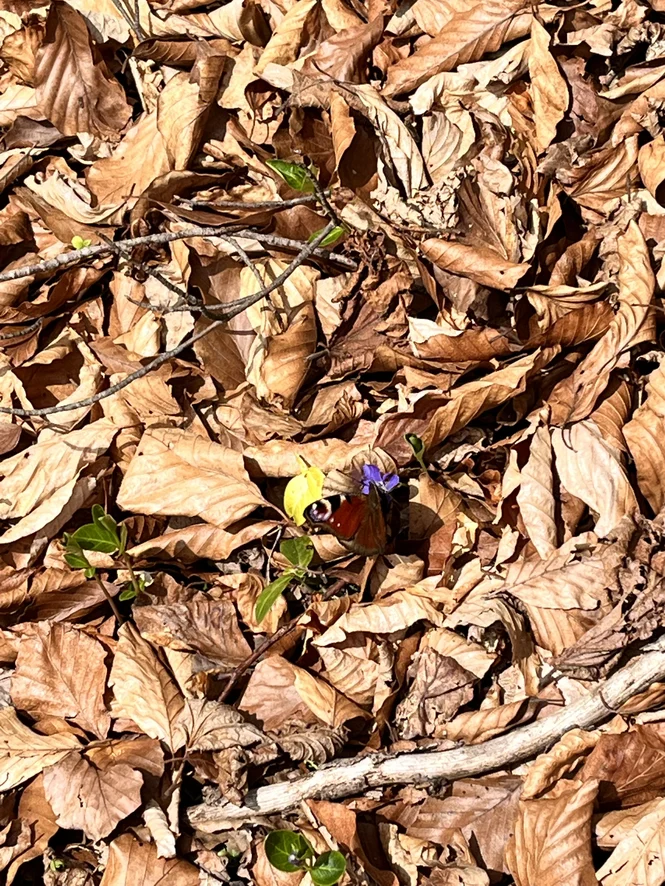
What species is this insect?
Aglais io
